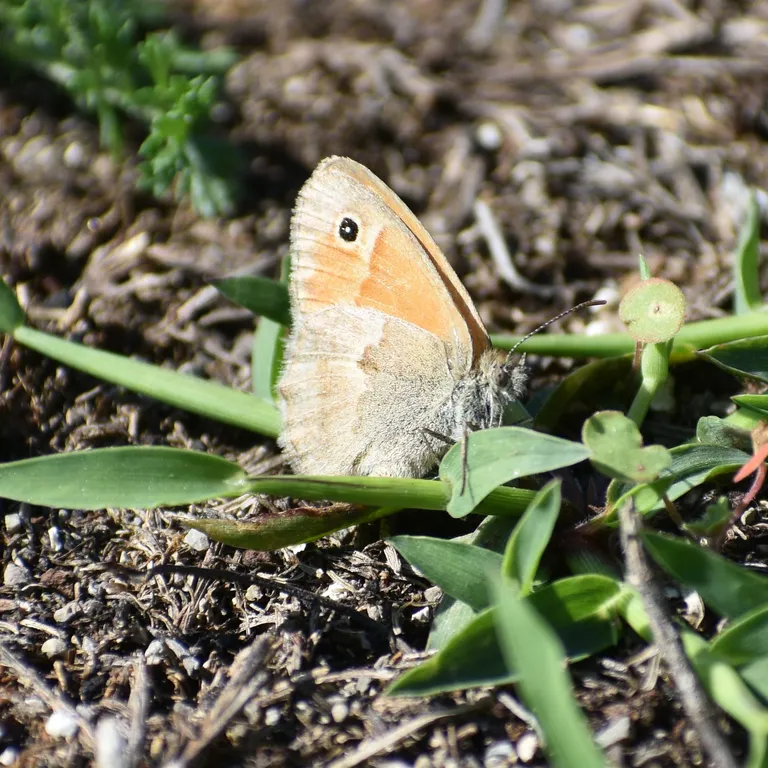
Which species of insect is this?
Coenonympha pamphilus
